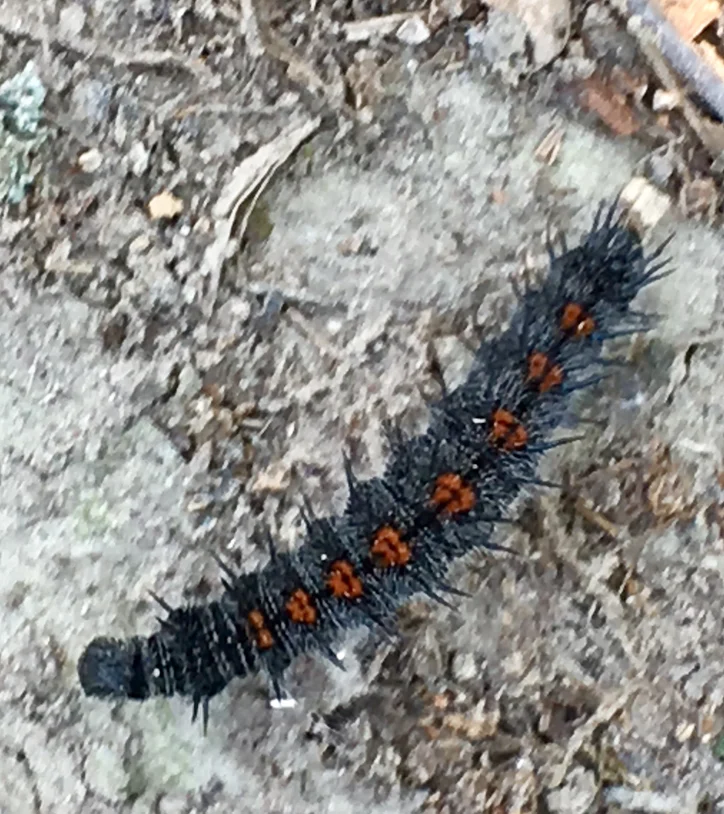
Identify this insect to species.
Nymphalis antiopa
